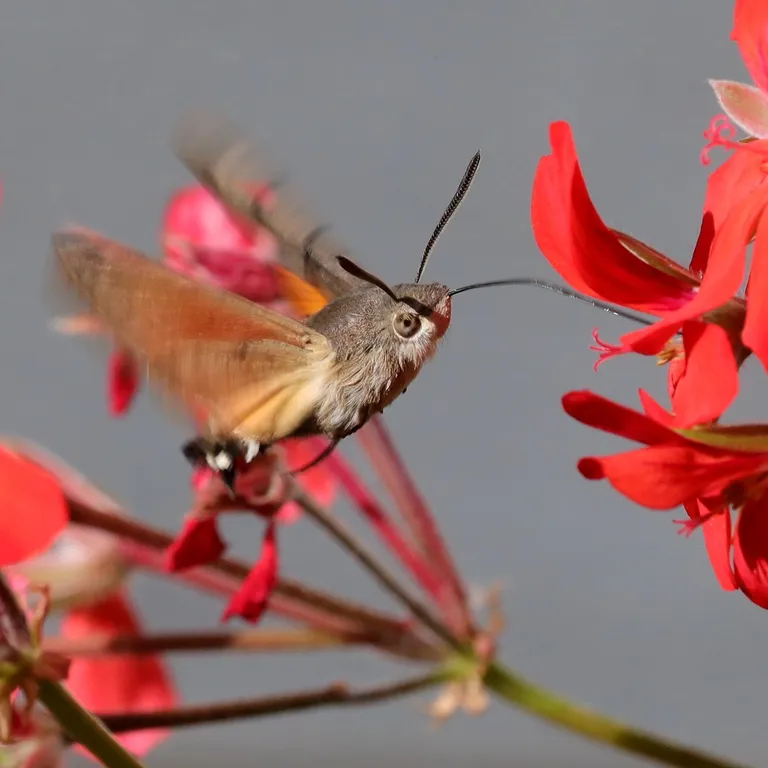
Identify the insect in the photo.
Macroglossum stellatarum
